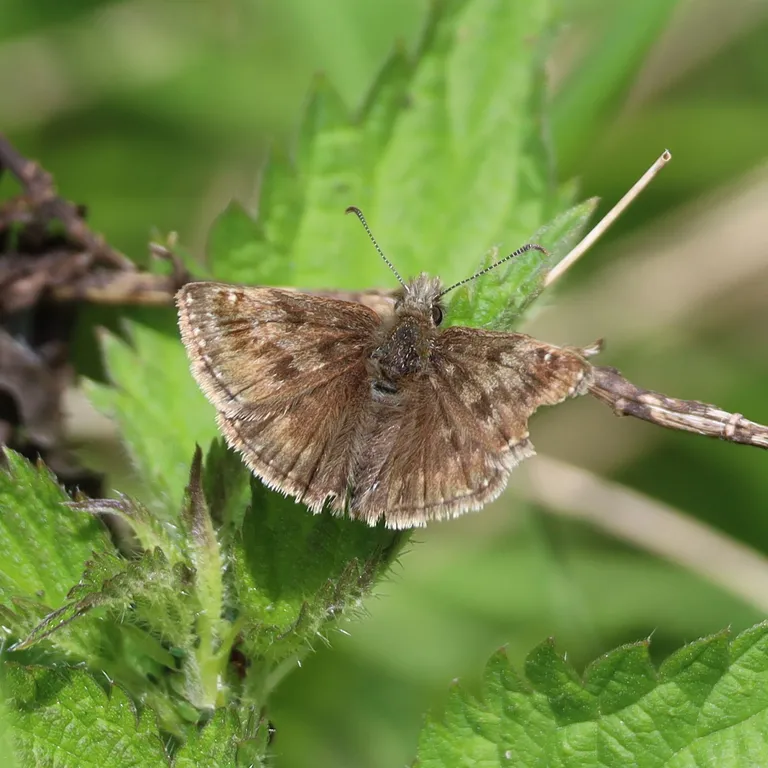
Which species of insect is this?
Erynnis tages
